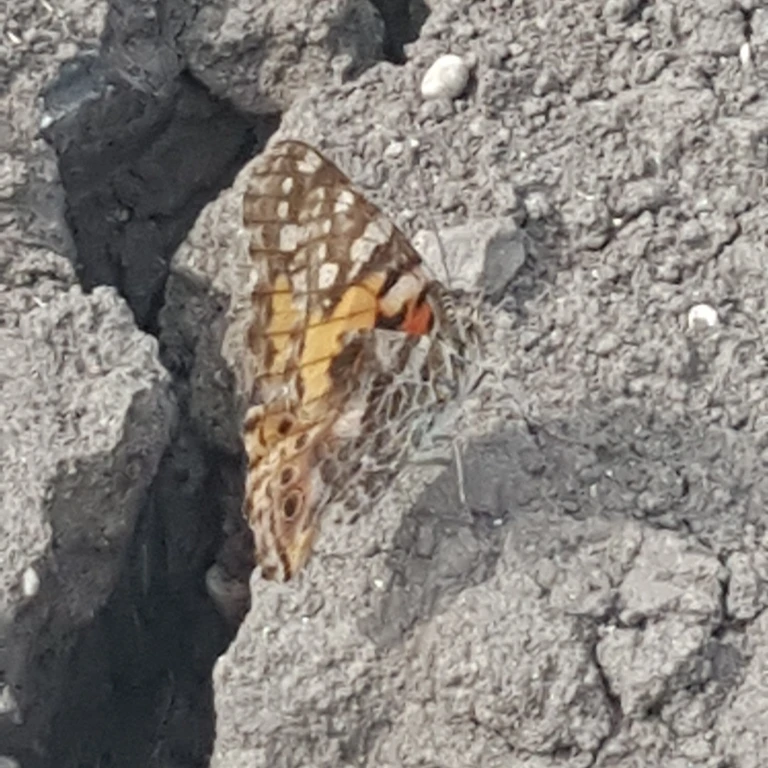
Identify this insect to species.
Vanessa cardui
